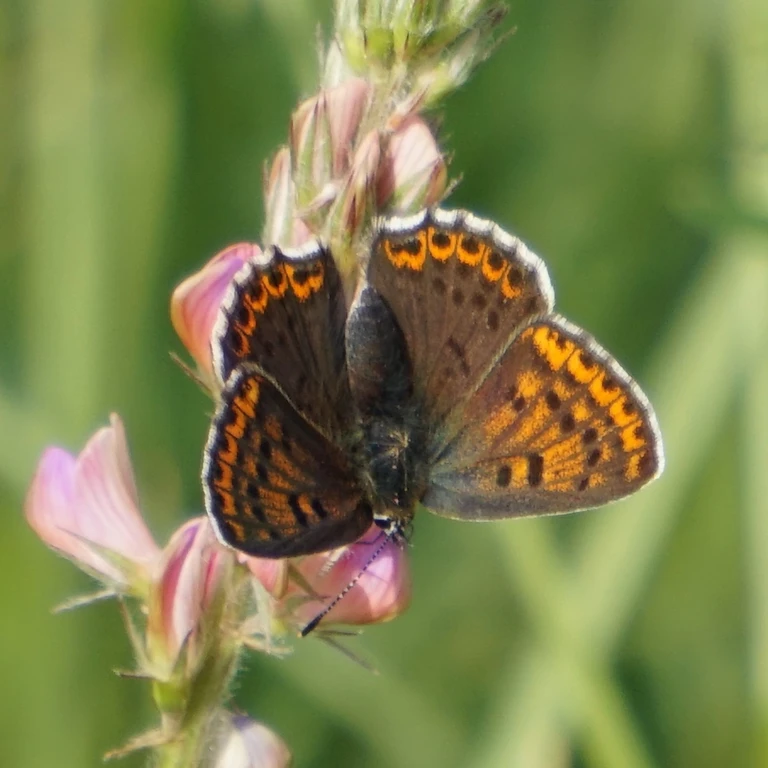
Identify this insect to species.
Lycaena tityrus (also Loweia tityrus)
